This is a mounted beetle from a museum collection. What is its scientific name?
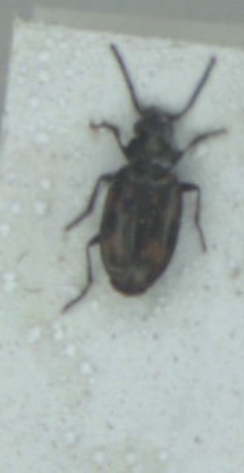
Bembidion obliquum
